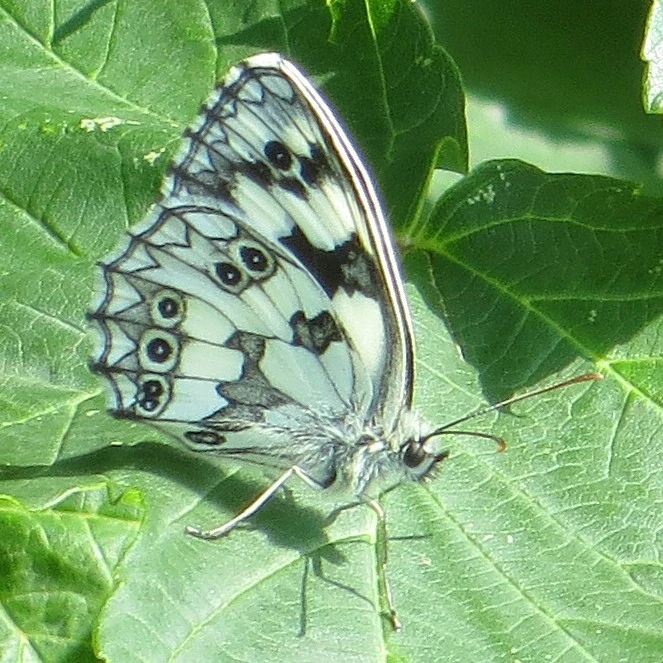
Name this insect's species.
Melanargia galathea
